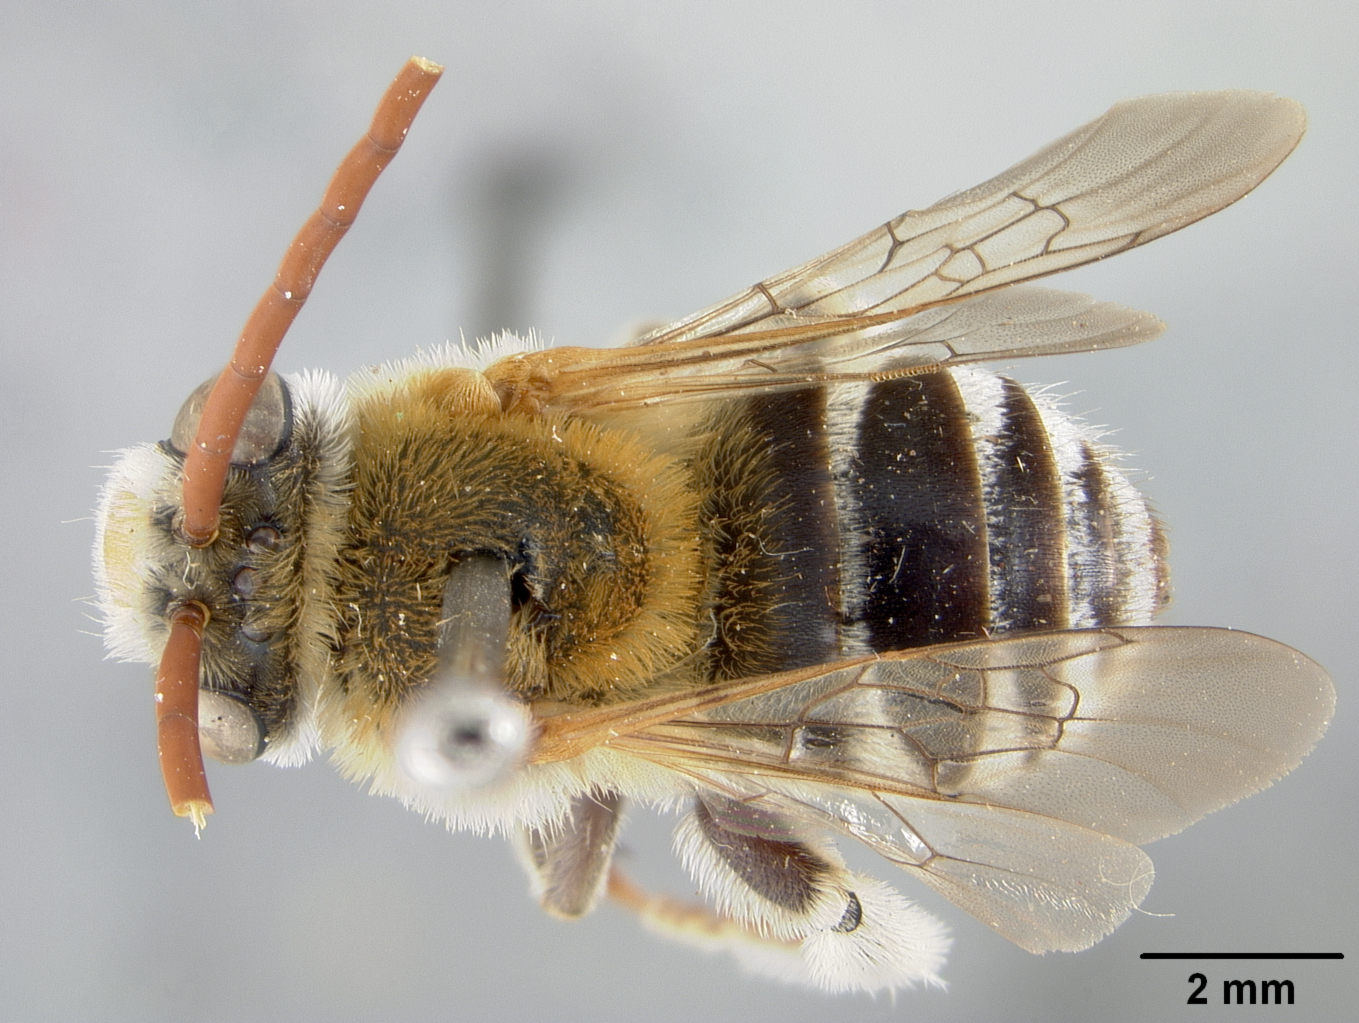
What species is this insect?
Tetralonia leucopoda
